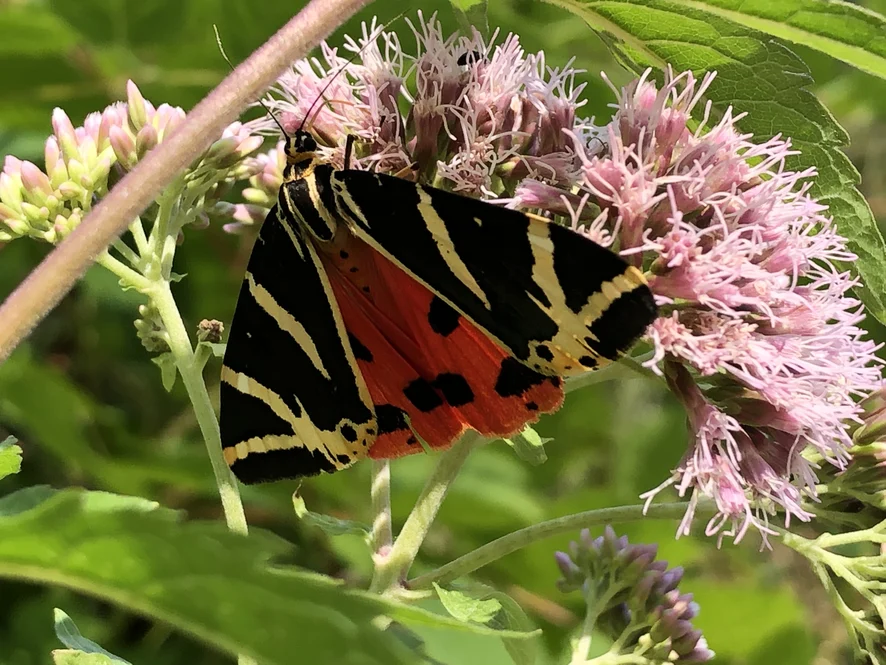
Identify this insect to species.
Euplagia quadripunctaria
